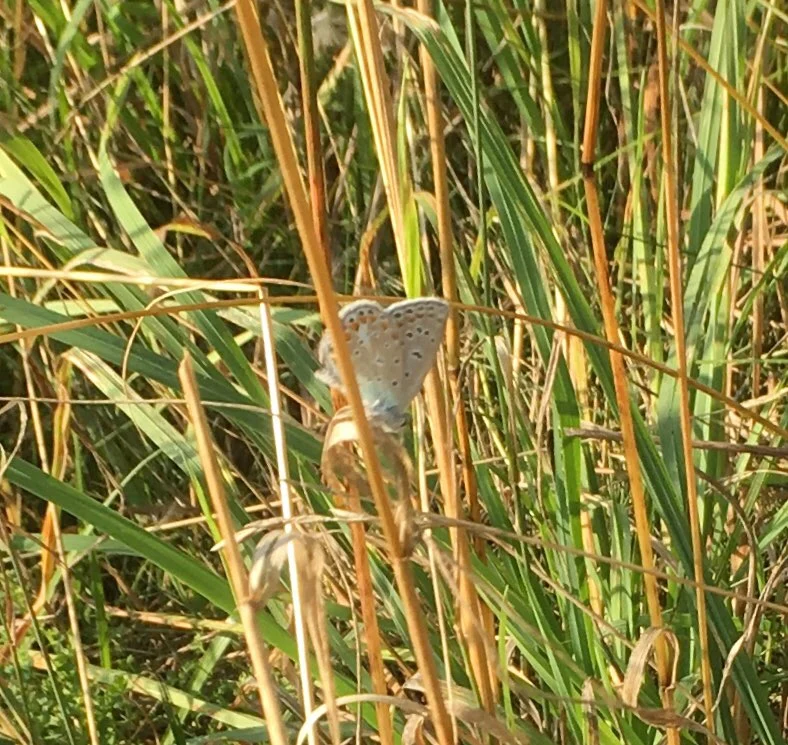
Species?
Polyommatus icarus
